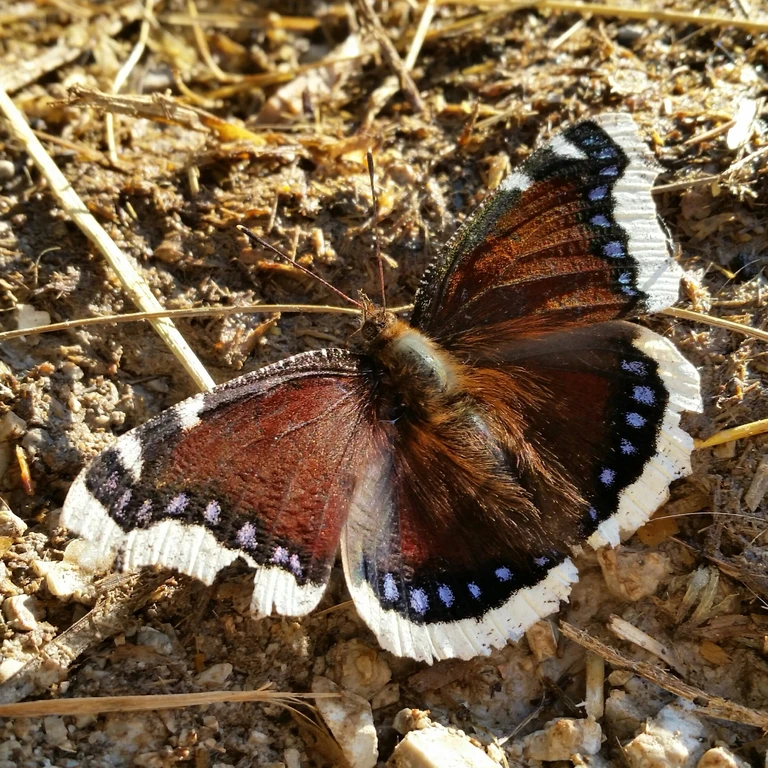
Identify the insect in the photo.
Nymphalis antiopa
